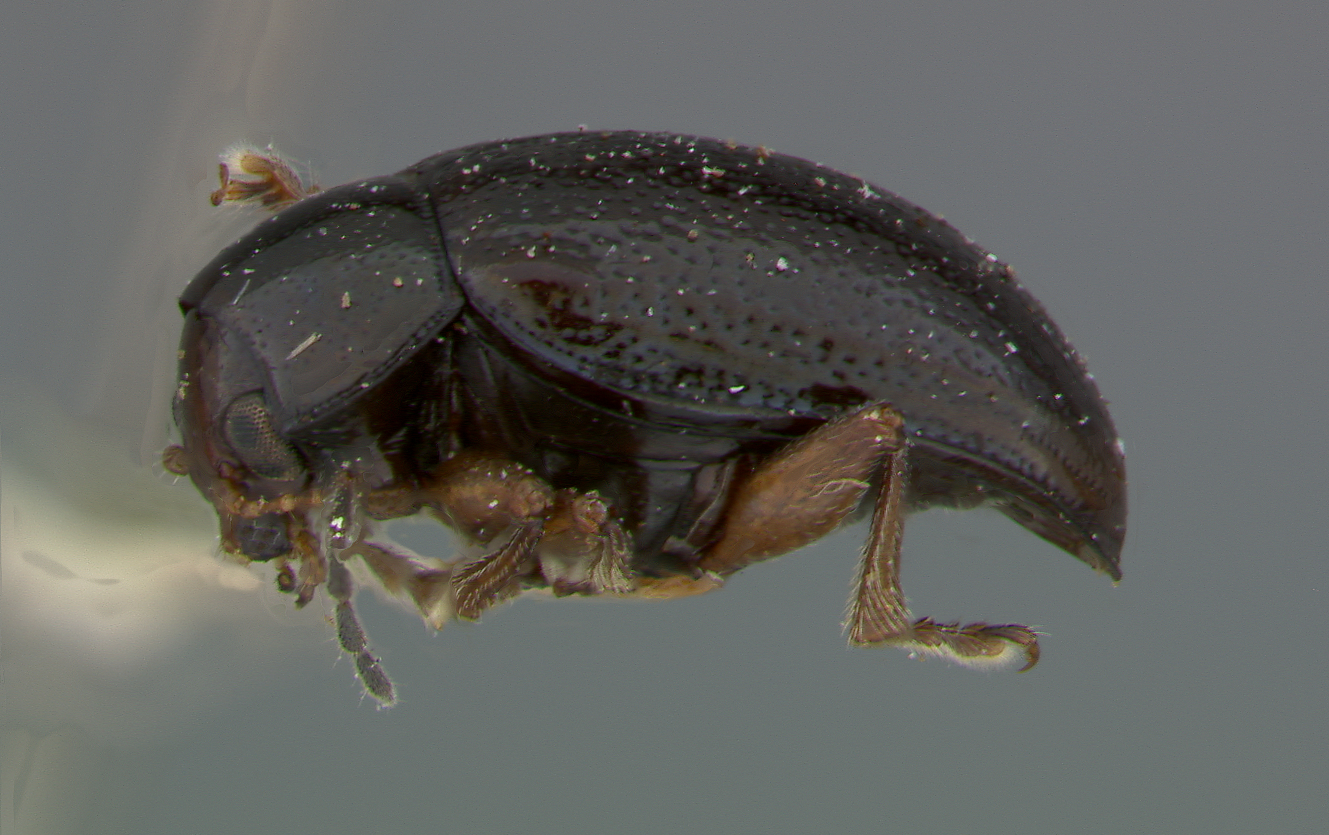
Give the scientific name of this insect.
Colaspoides icterica
